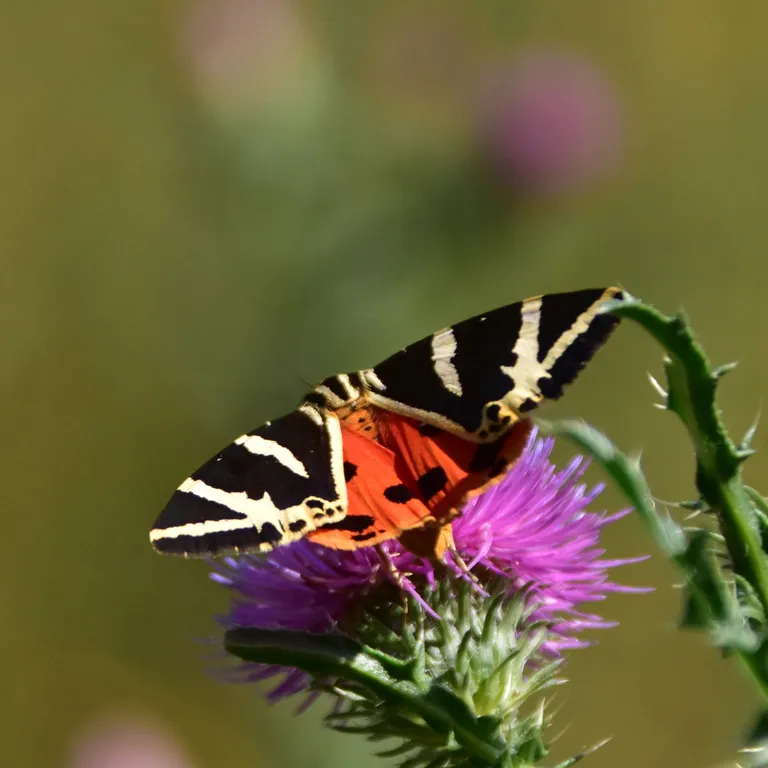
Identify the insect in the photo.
Euplagia quadripunctaria
